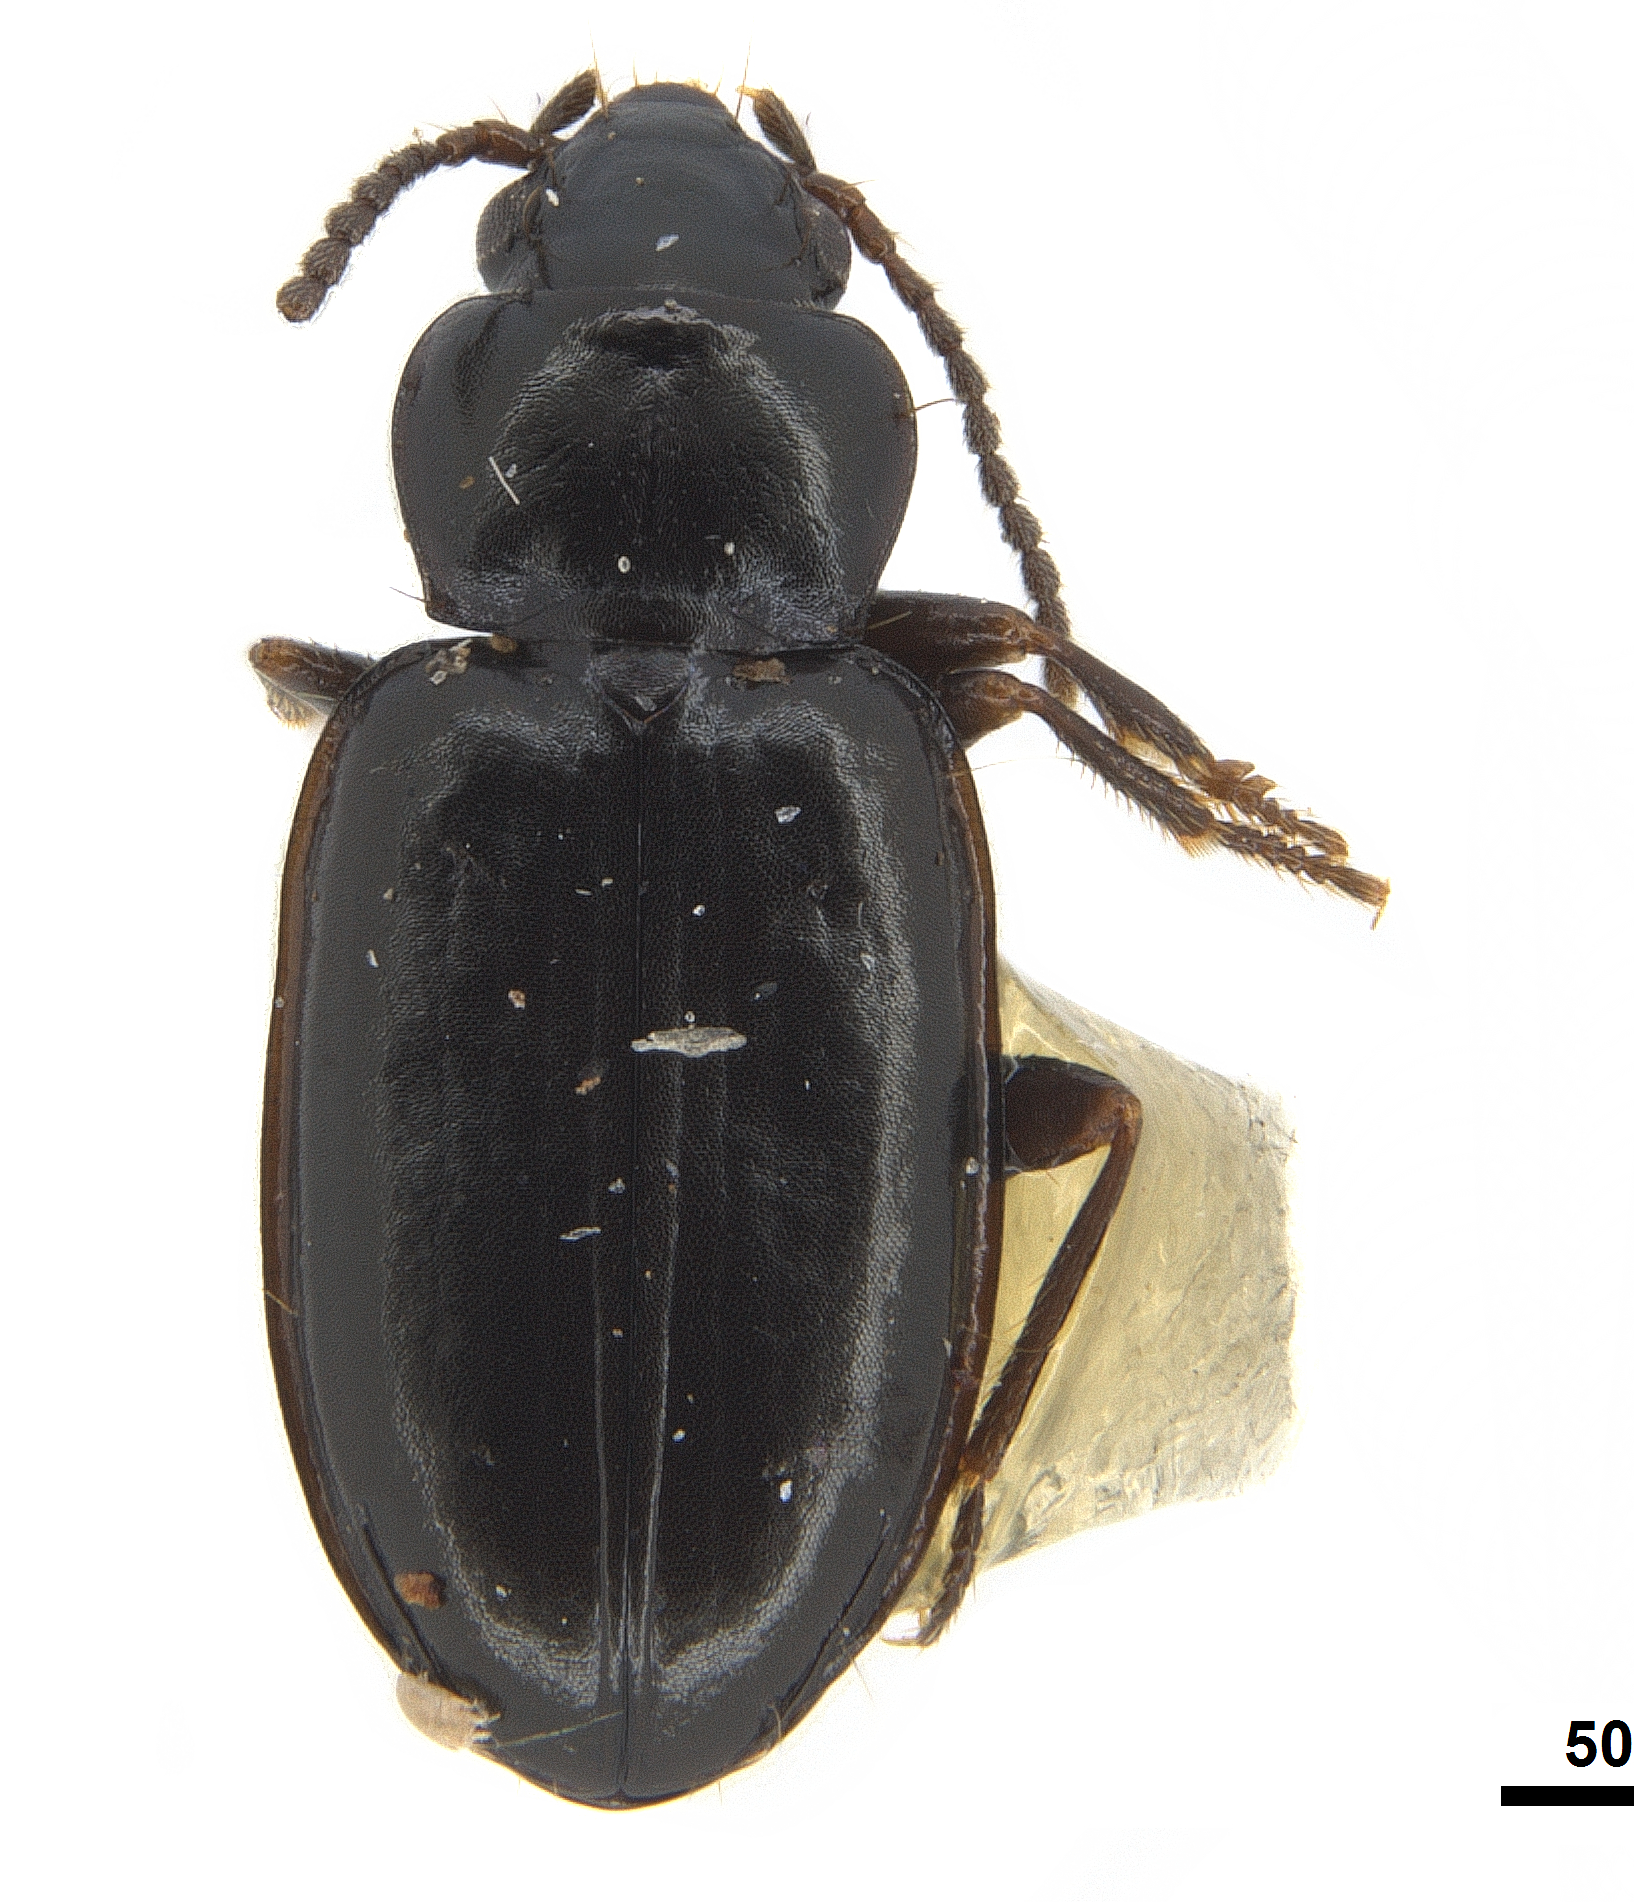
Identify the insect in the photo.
Tachyta nana
